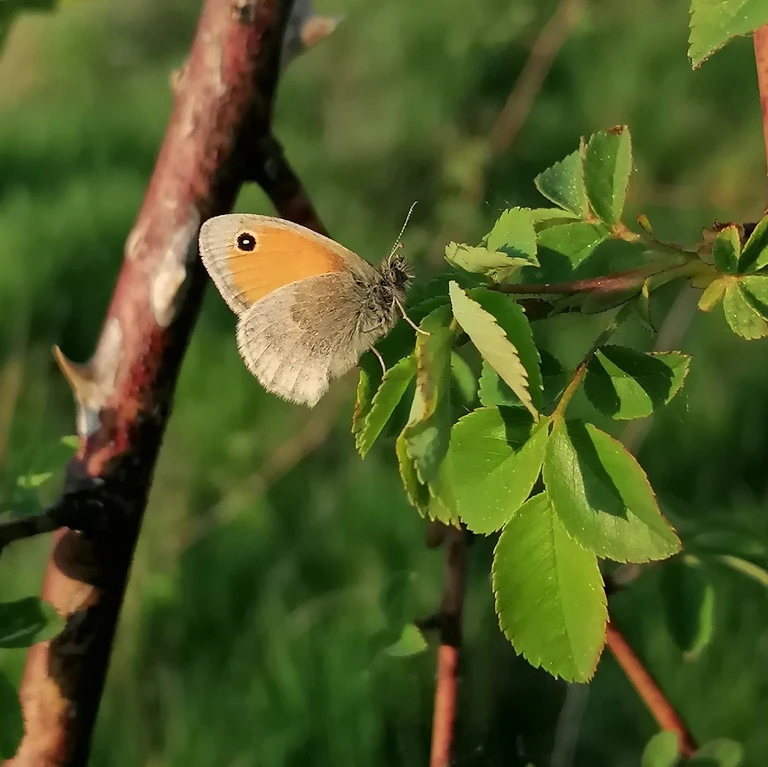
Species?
Coenonympha pamphilus
